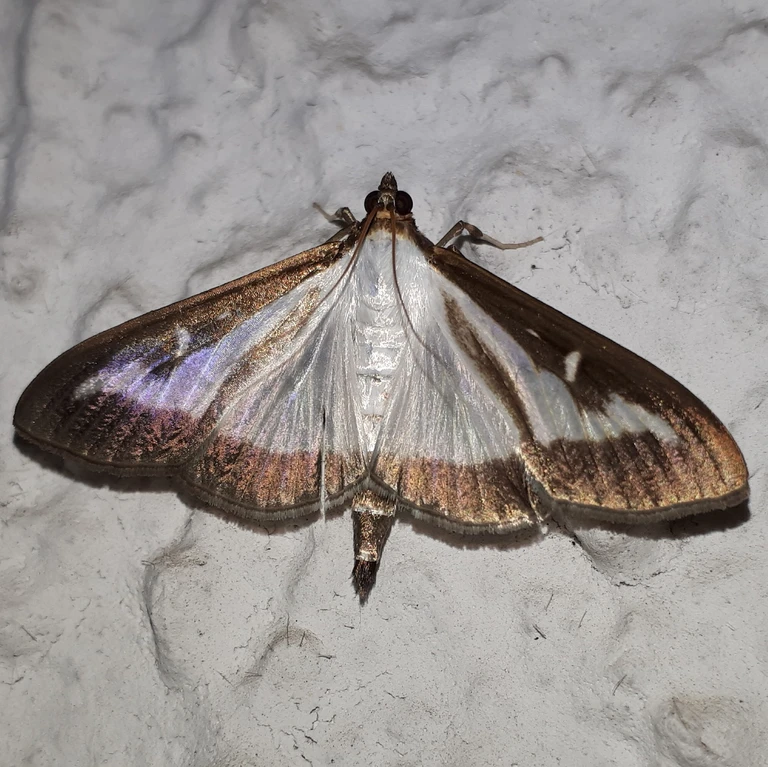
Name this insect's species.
Cydalima perspectalis
